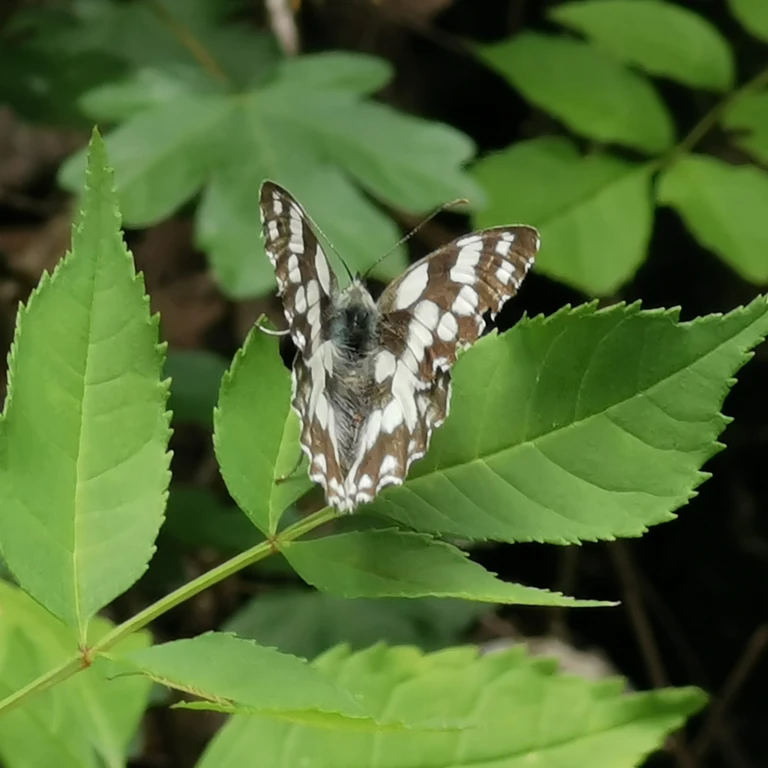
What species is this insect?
Melanargia galathea
